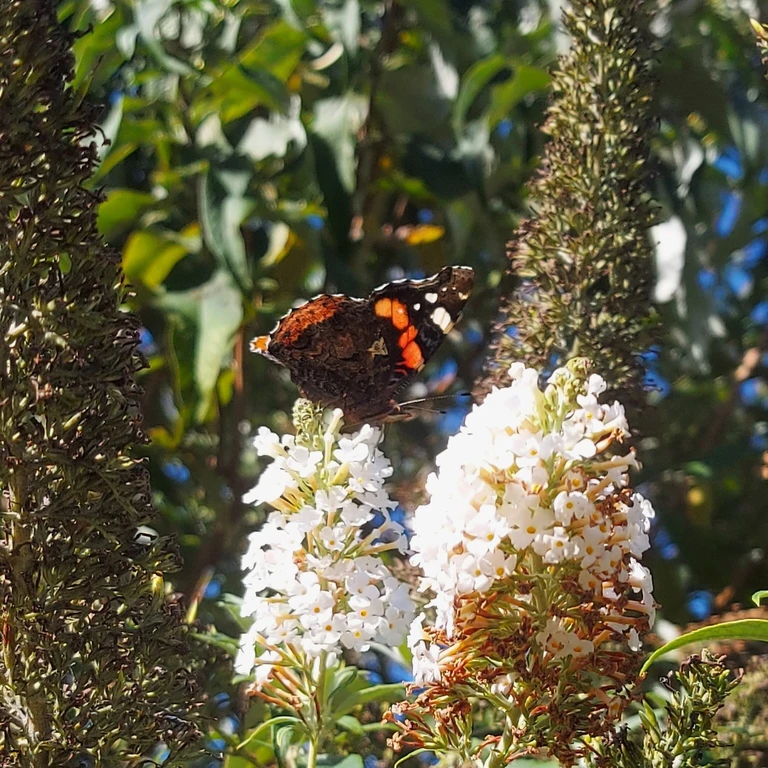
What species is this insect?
Vanessa atalanta
